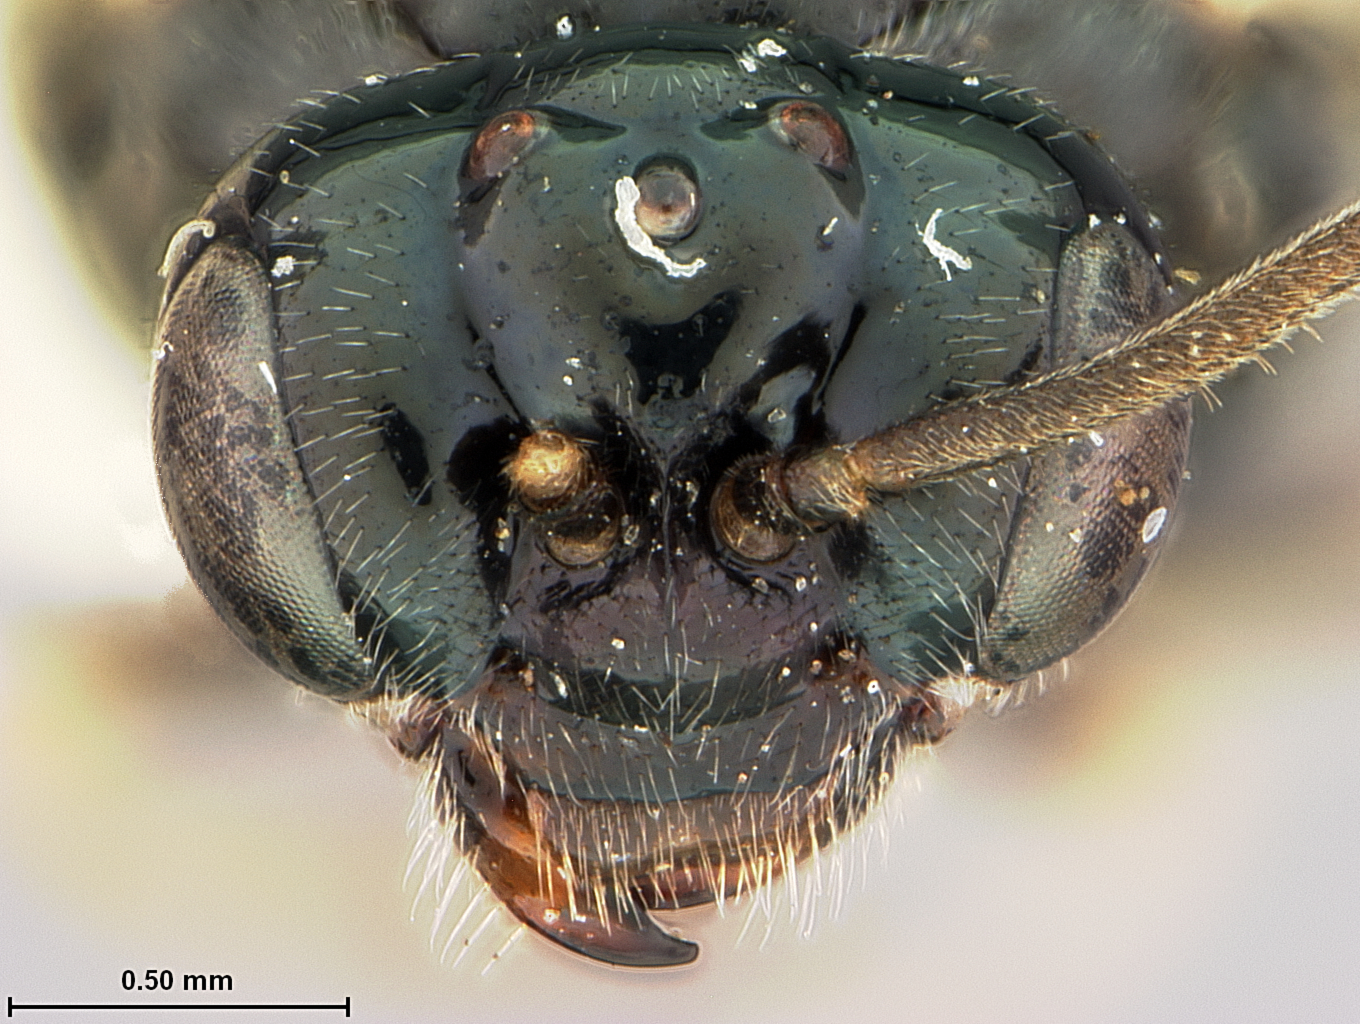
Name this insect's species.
Ptenus parvus
